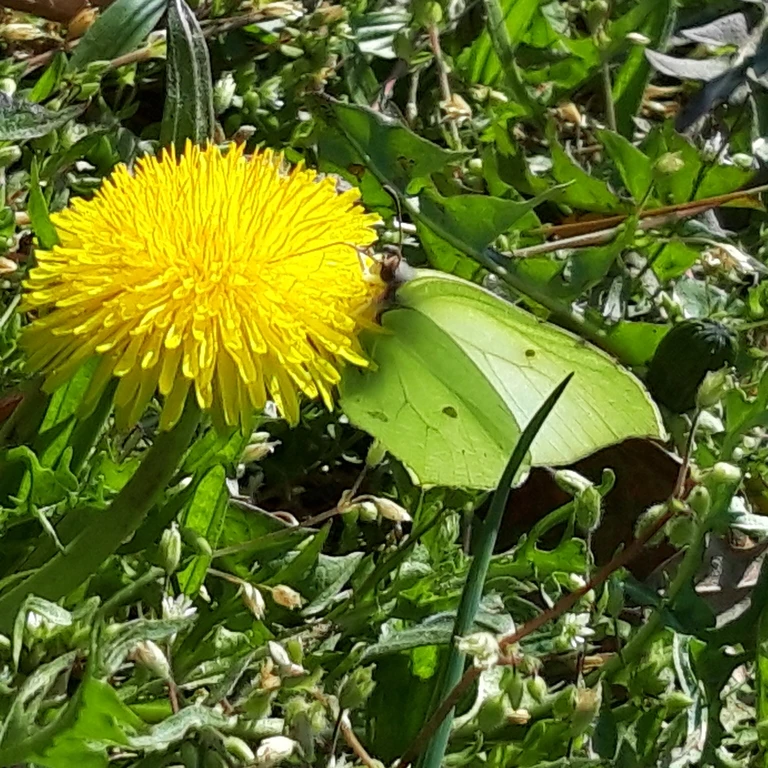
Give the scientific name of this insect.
Gonepteryx rhamni
